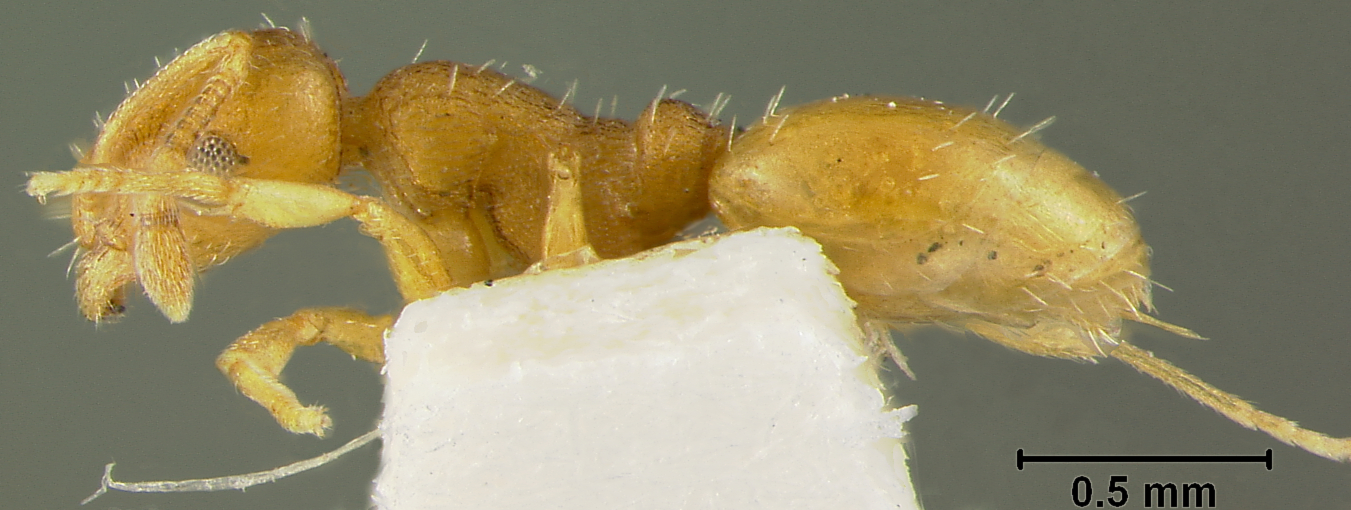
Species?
Leptothorax foveata
